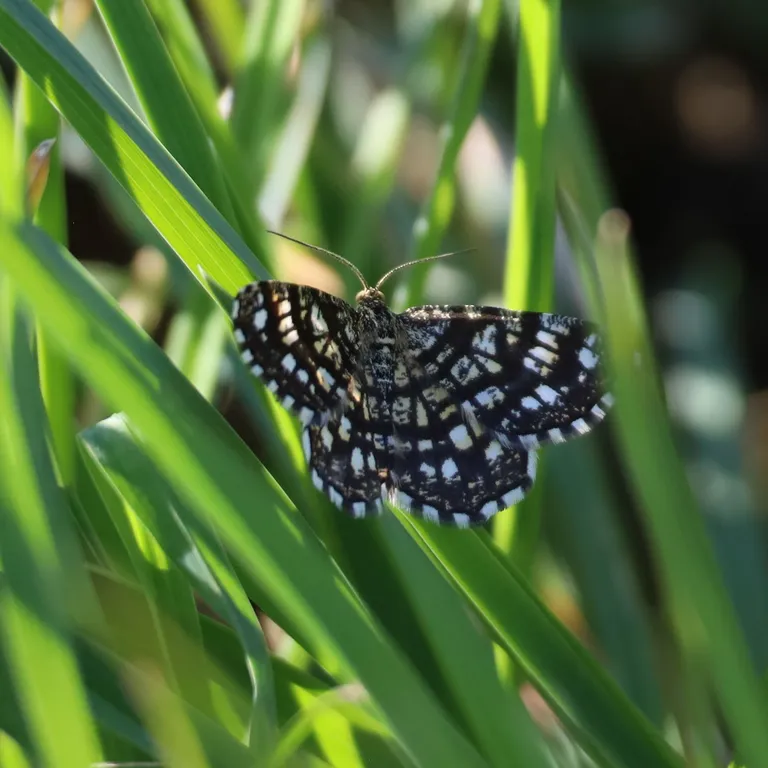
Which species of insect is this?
Chiasmia clathrata
